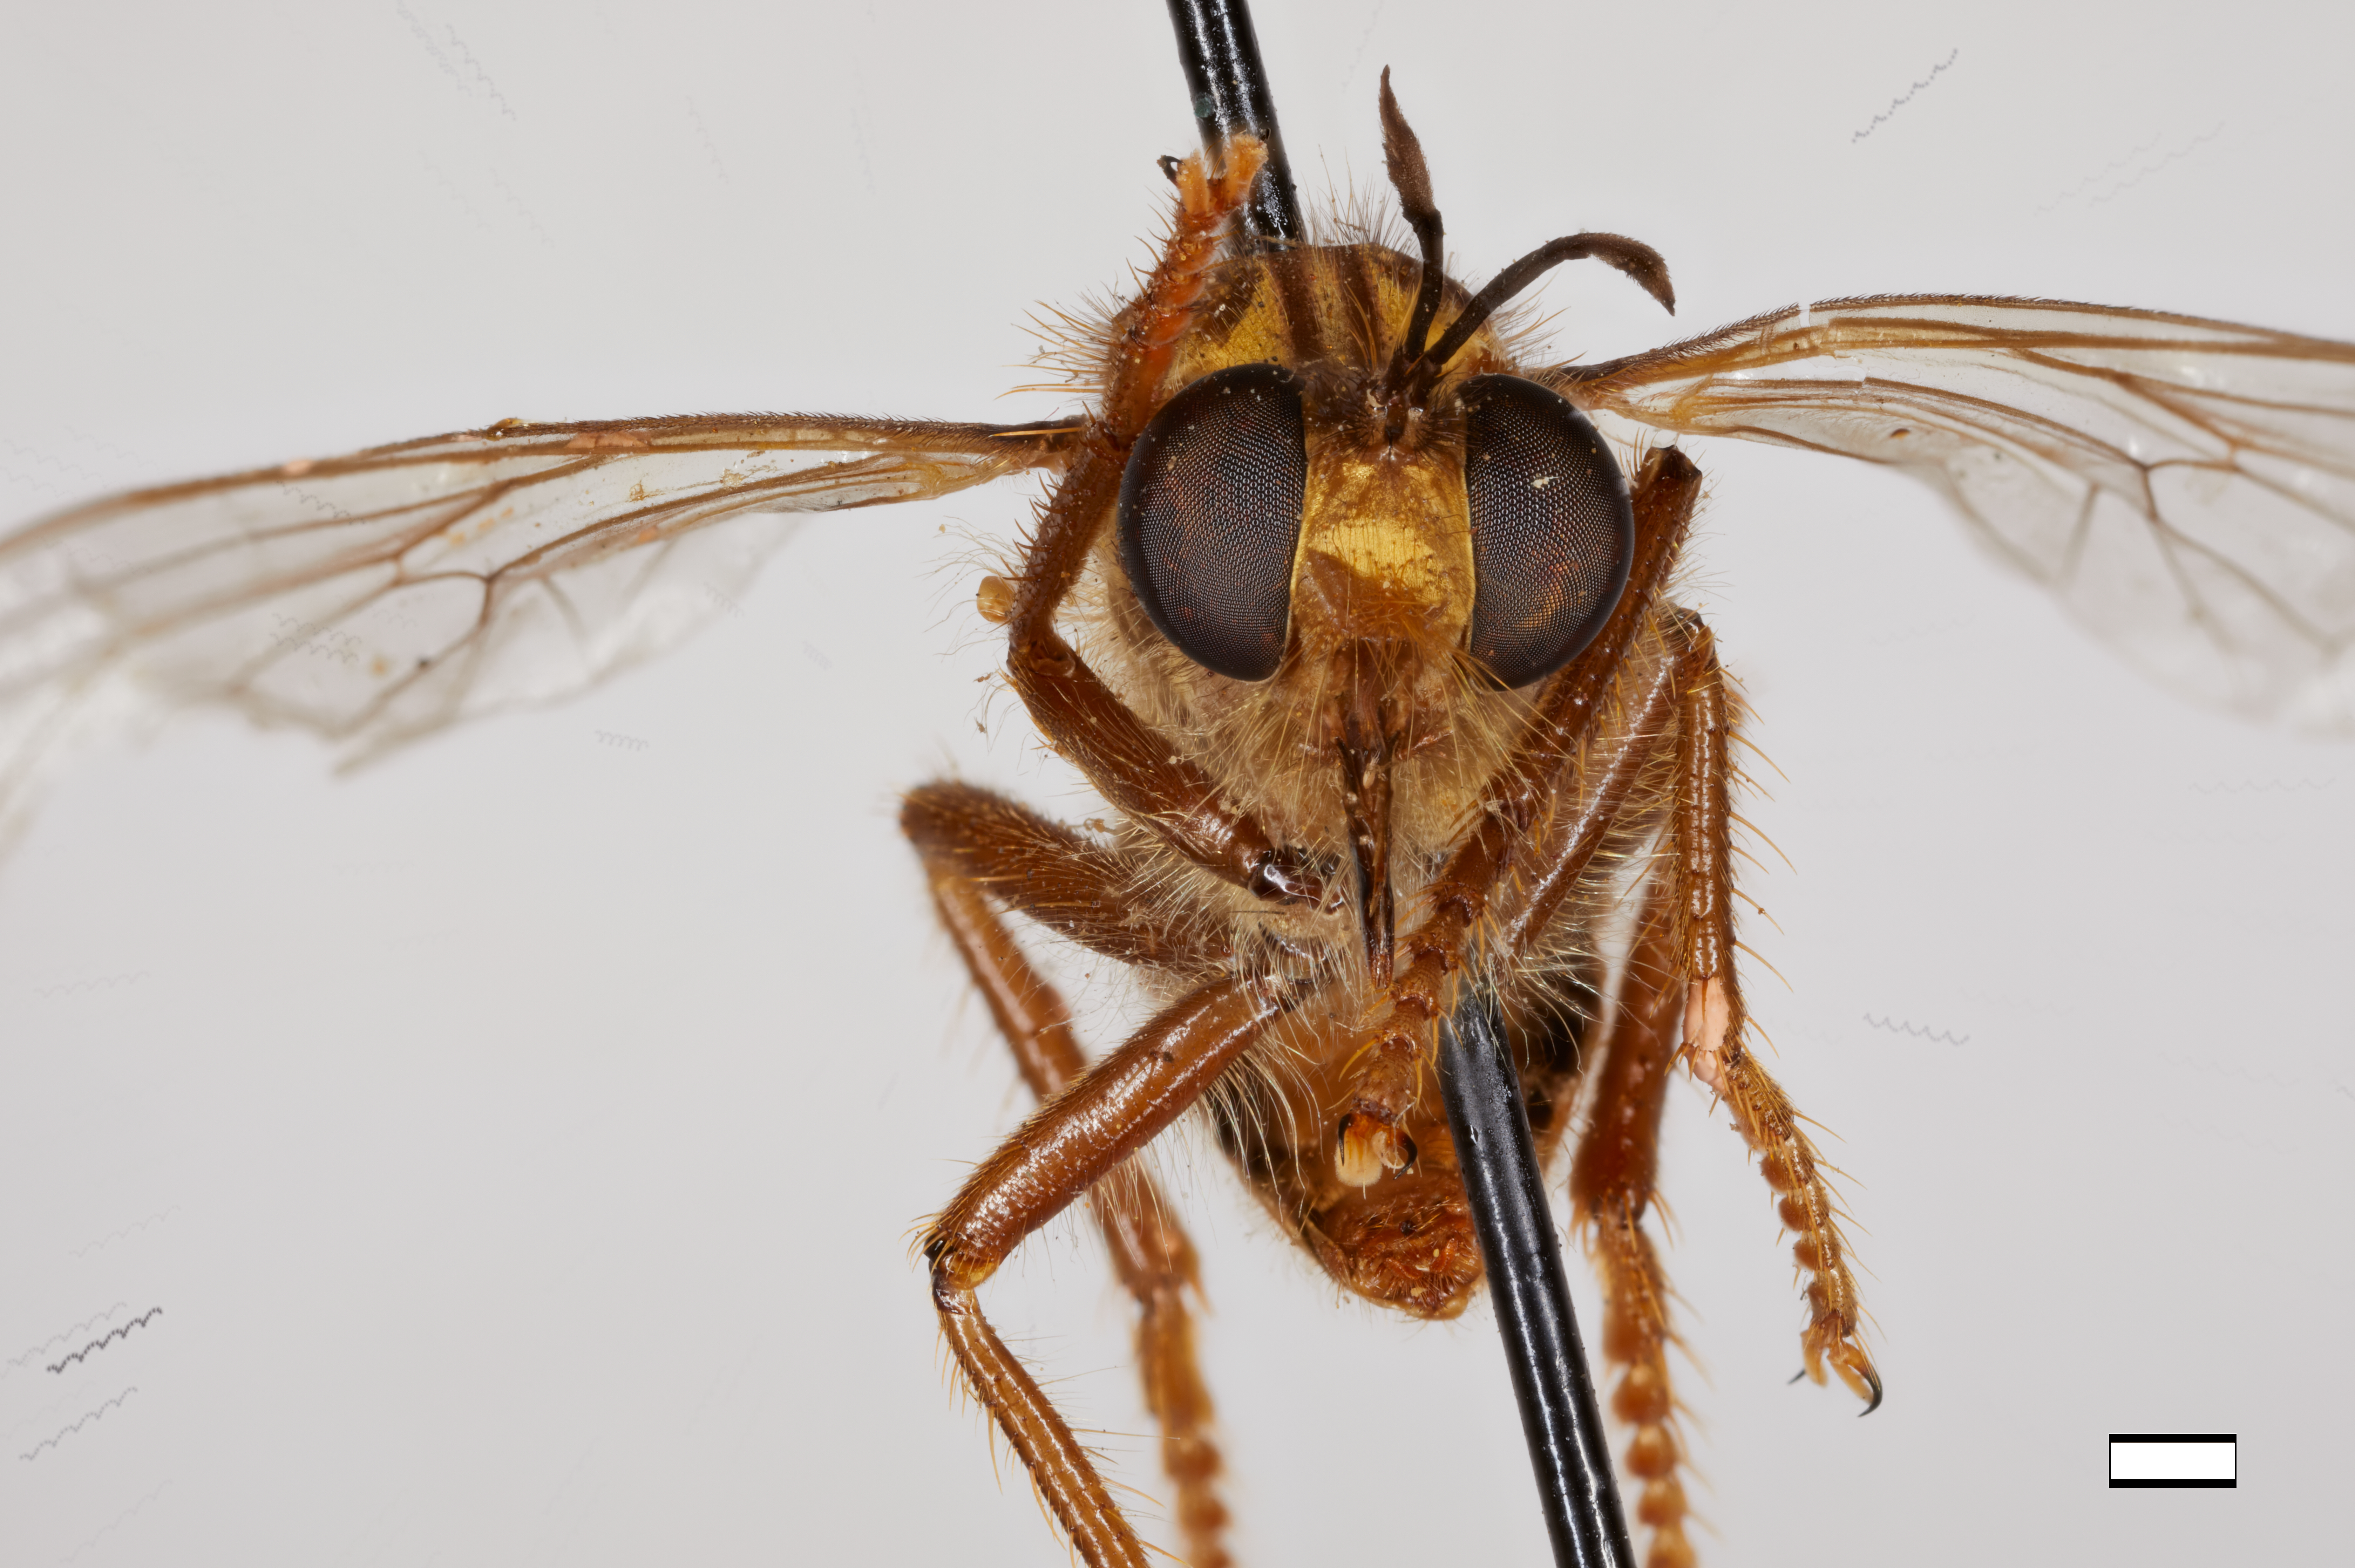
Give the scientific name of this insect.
Ceraturgus mabelae
